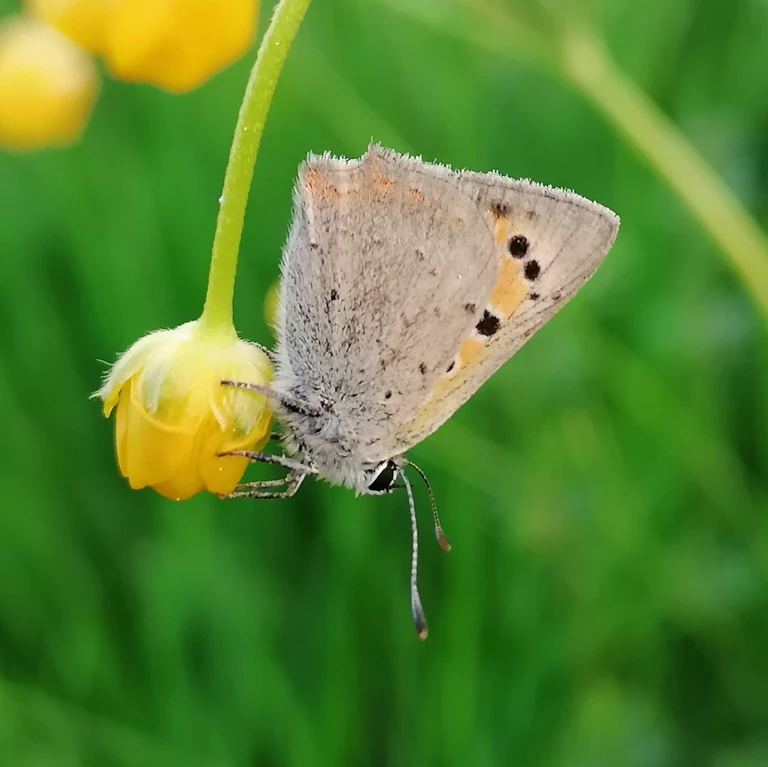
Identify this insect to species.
Lycaena phlaeas
